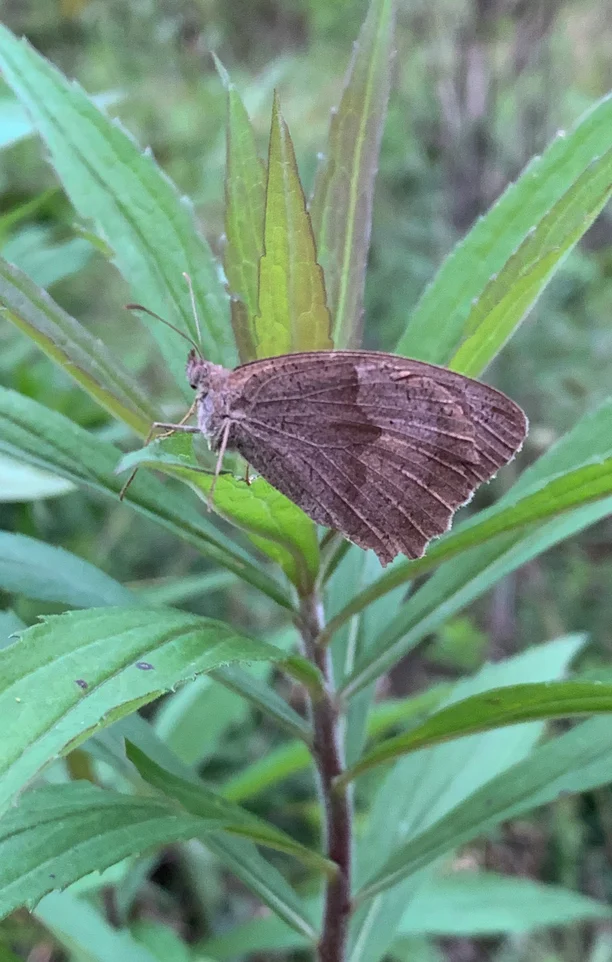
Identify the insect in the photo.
Maniola jurtina
